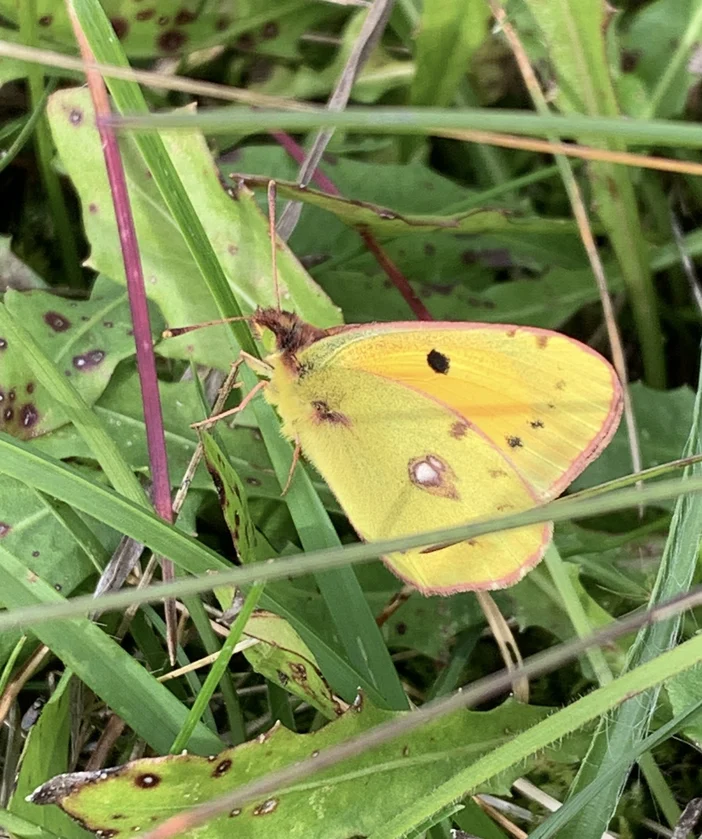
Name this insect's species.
Colias croceus
